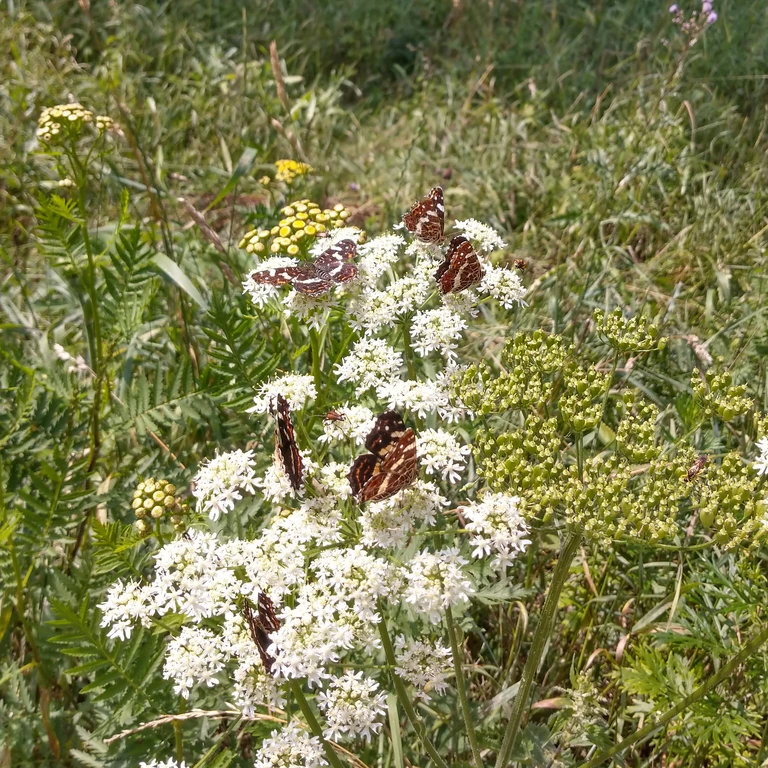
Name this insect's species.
Araschnia levana
